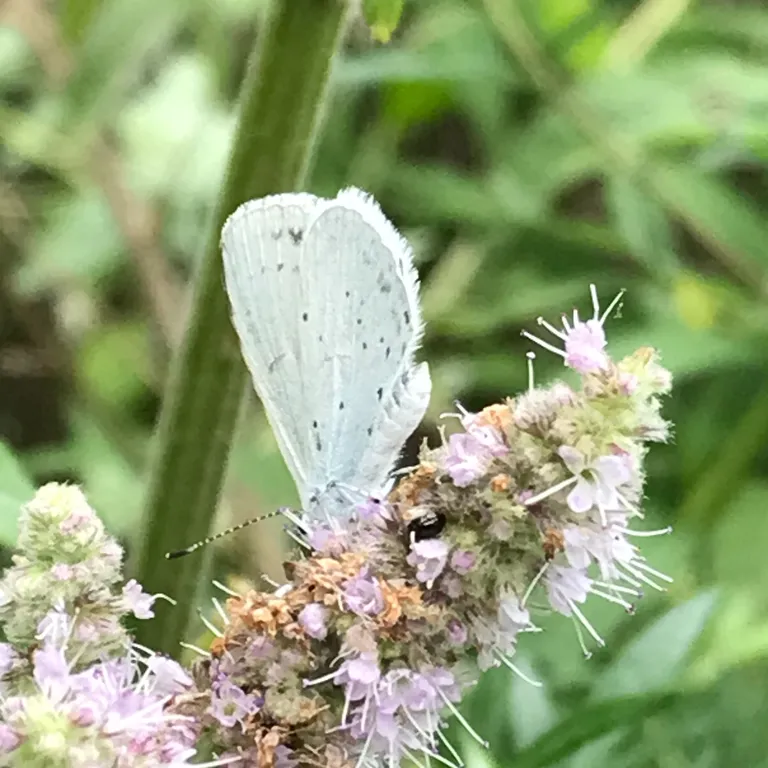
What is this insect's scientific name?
Celastrina argiolus
